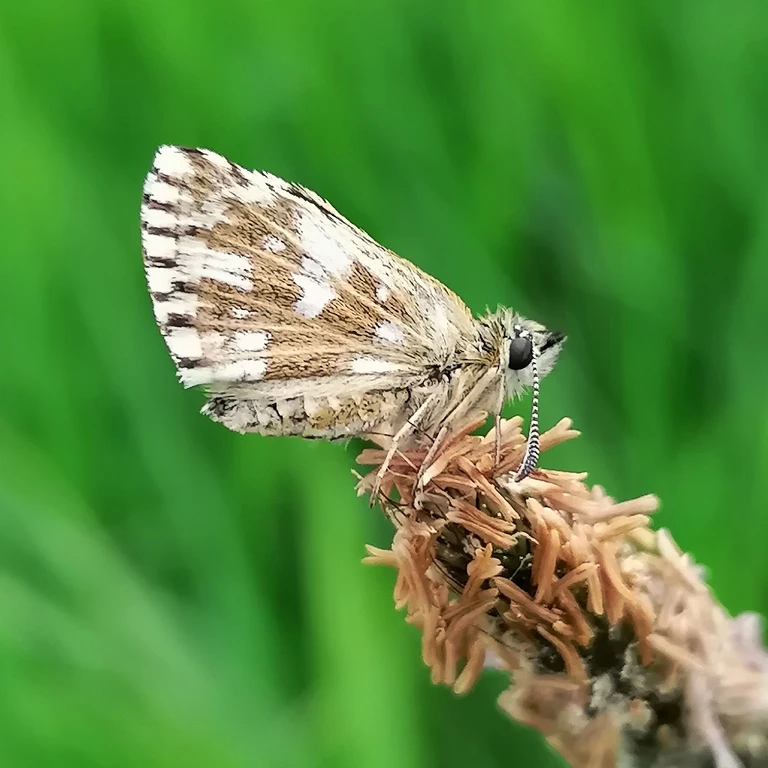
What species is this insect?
Pyrgus malvae
